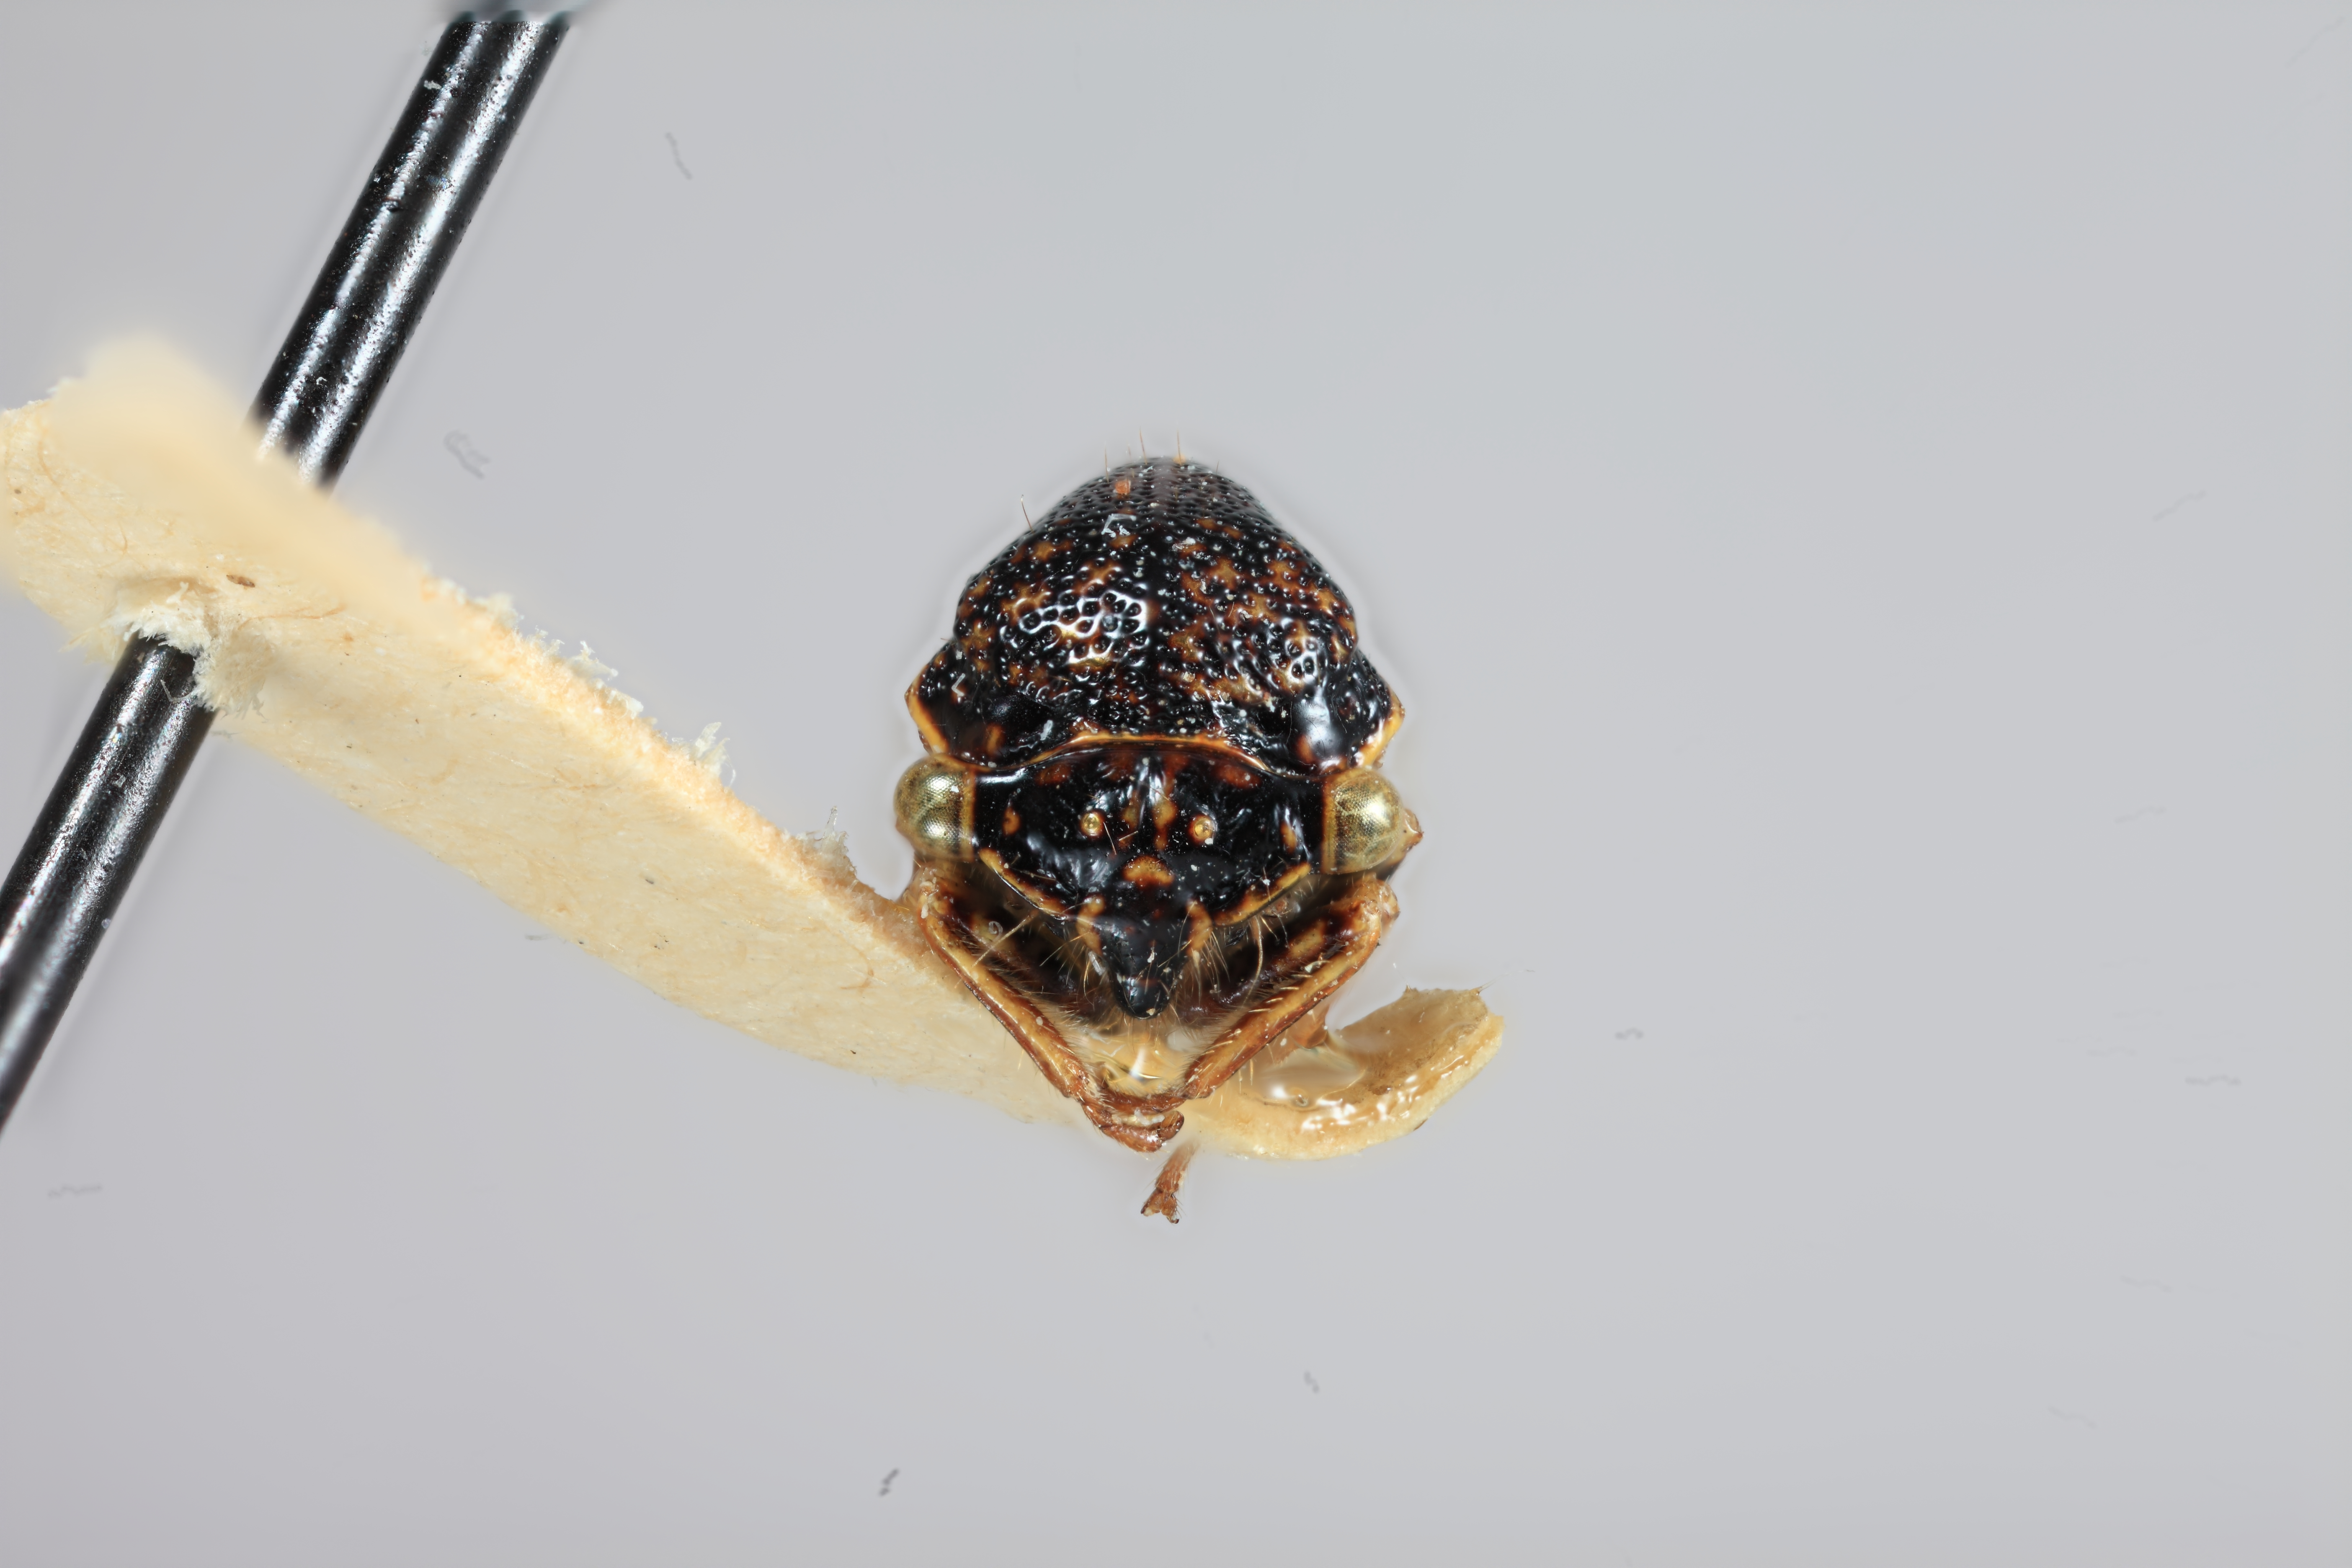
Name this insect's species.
Stictolobus marginatus
